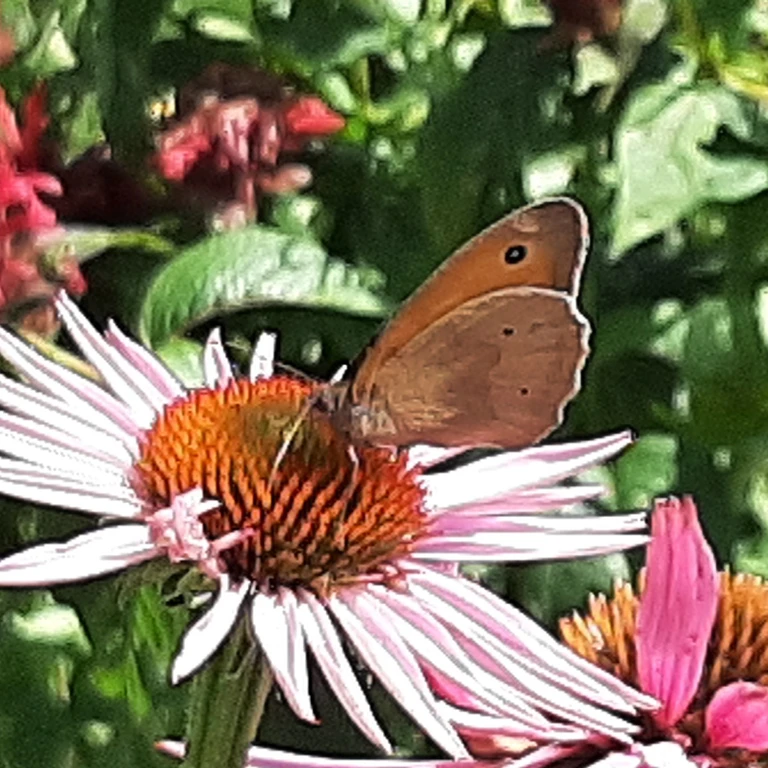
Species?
Maniola jurtina
